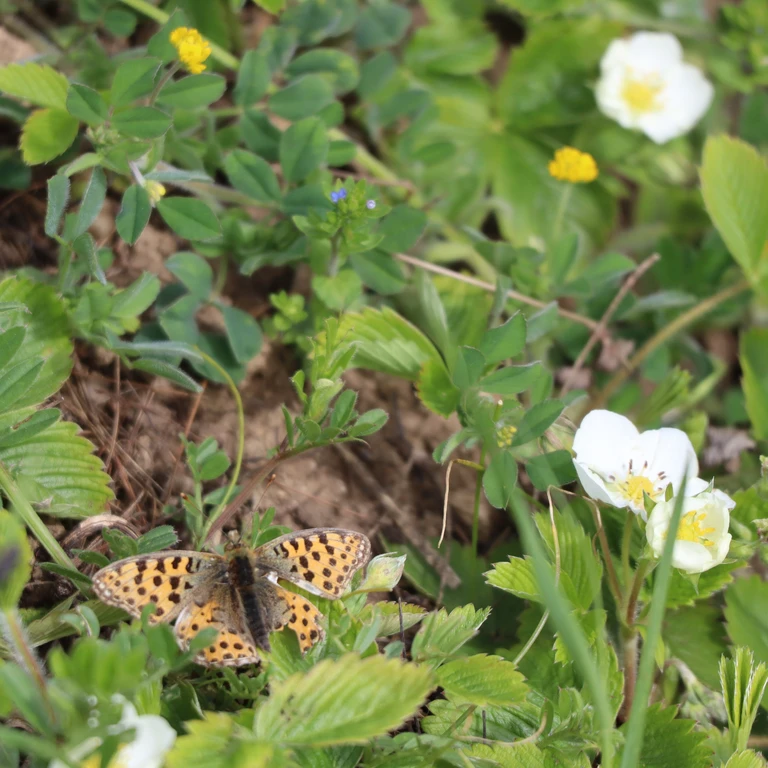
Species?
Issoria lathonia
